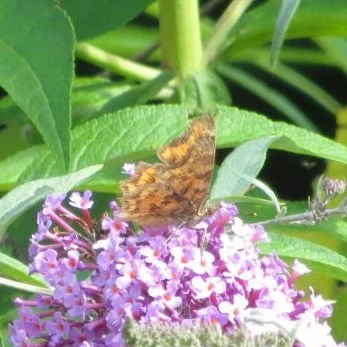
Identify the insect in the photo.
Polygonia c-album
